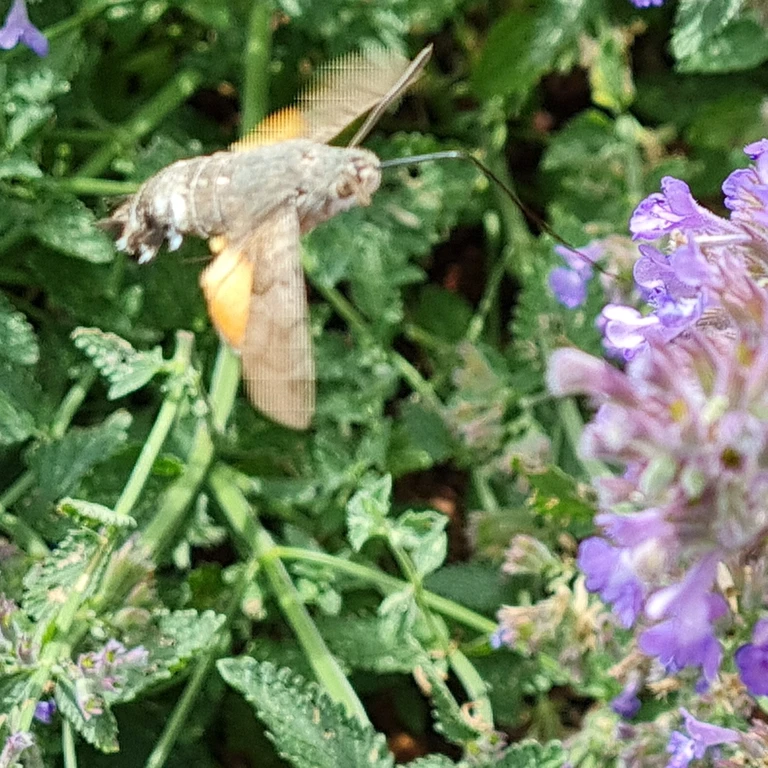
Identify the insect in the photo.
Macroglossum stellatarum
